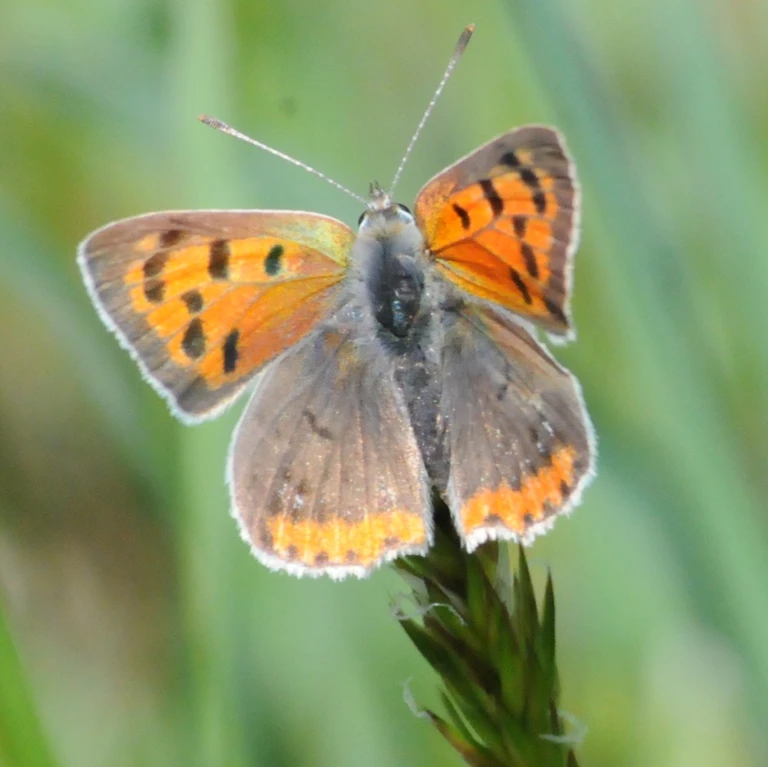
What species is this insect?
Lycaena phlaeas
